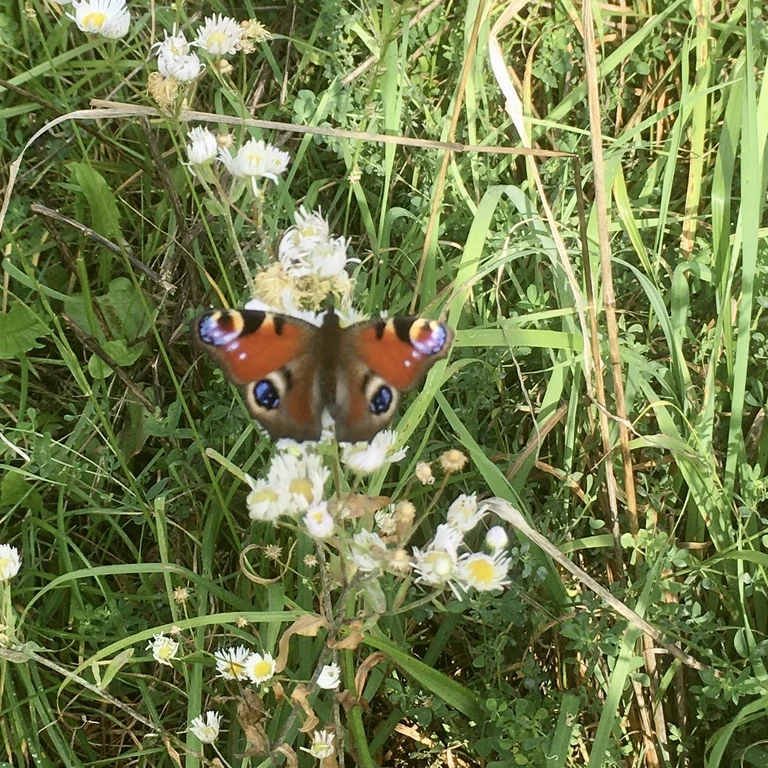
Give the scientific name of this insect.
Aglais io
